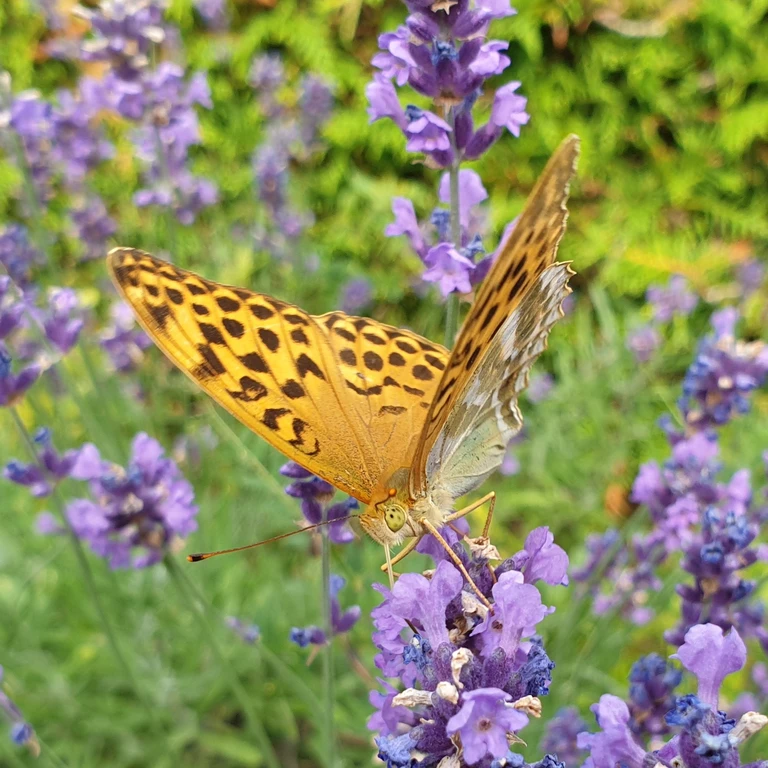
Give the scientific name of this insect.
Argynnis paphia
